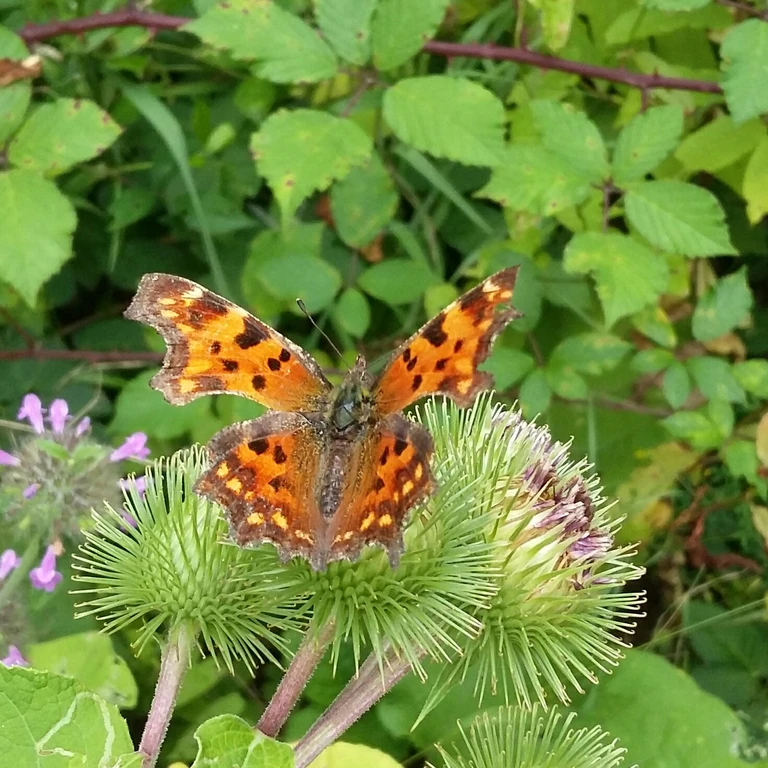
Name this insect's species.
Polygonia c-album
